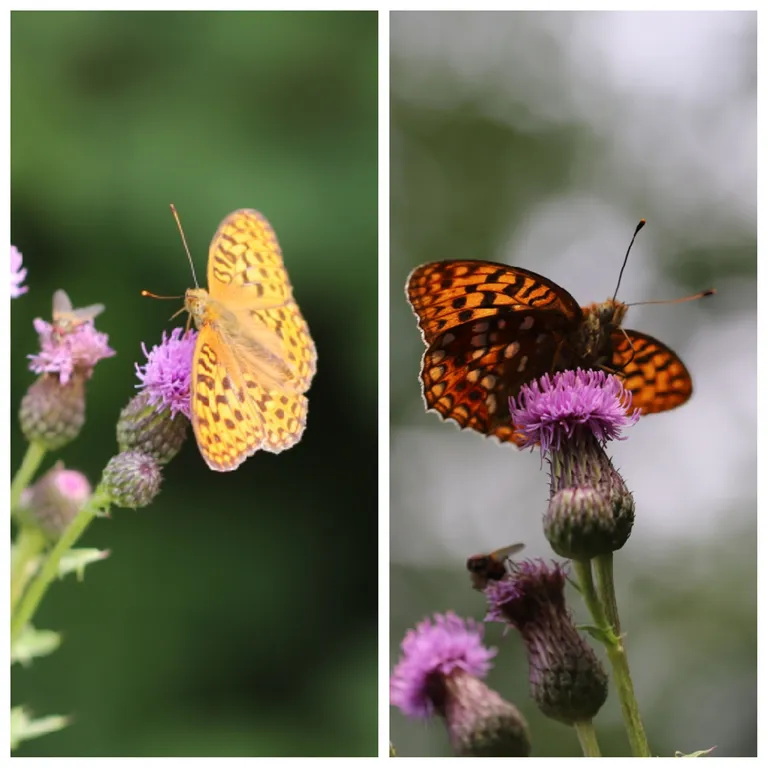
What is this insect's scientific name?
Fabriciana adippe
